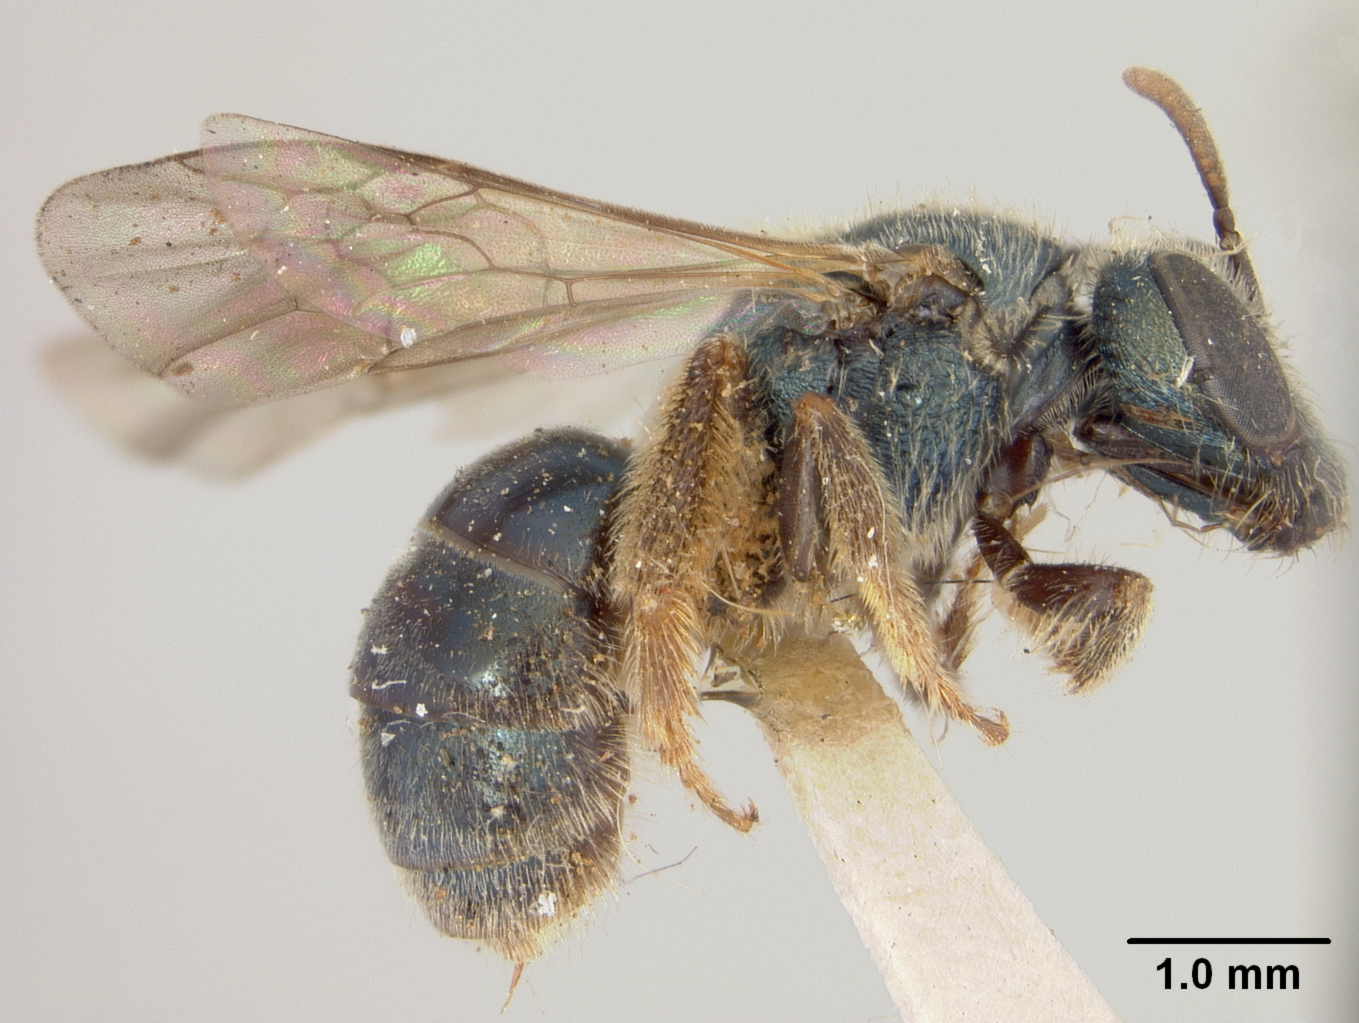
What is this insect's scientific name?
Halictus proangularis
